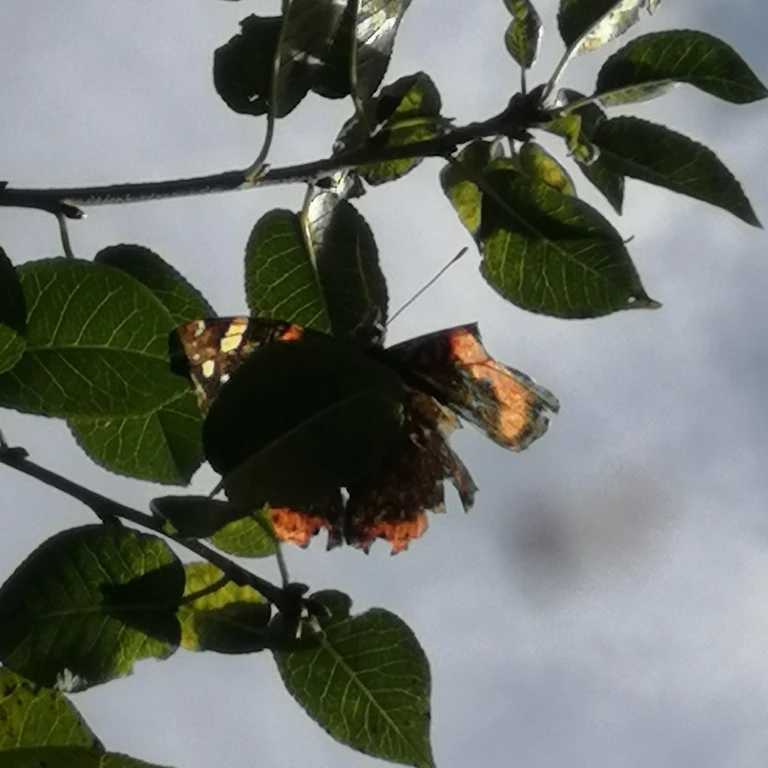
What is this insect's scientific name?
Vanessa atalanta
